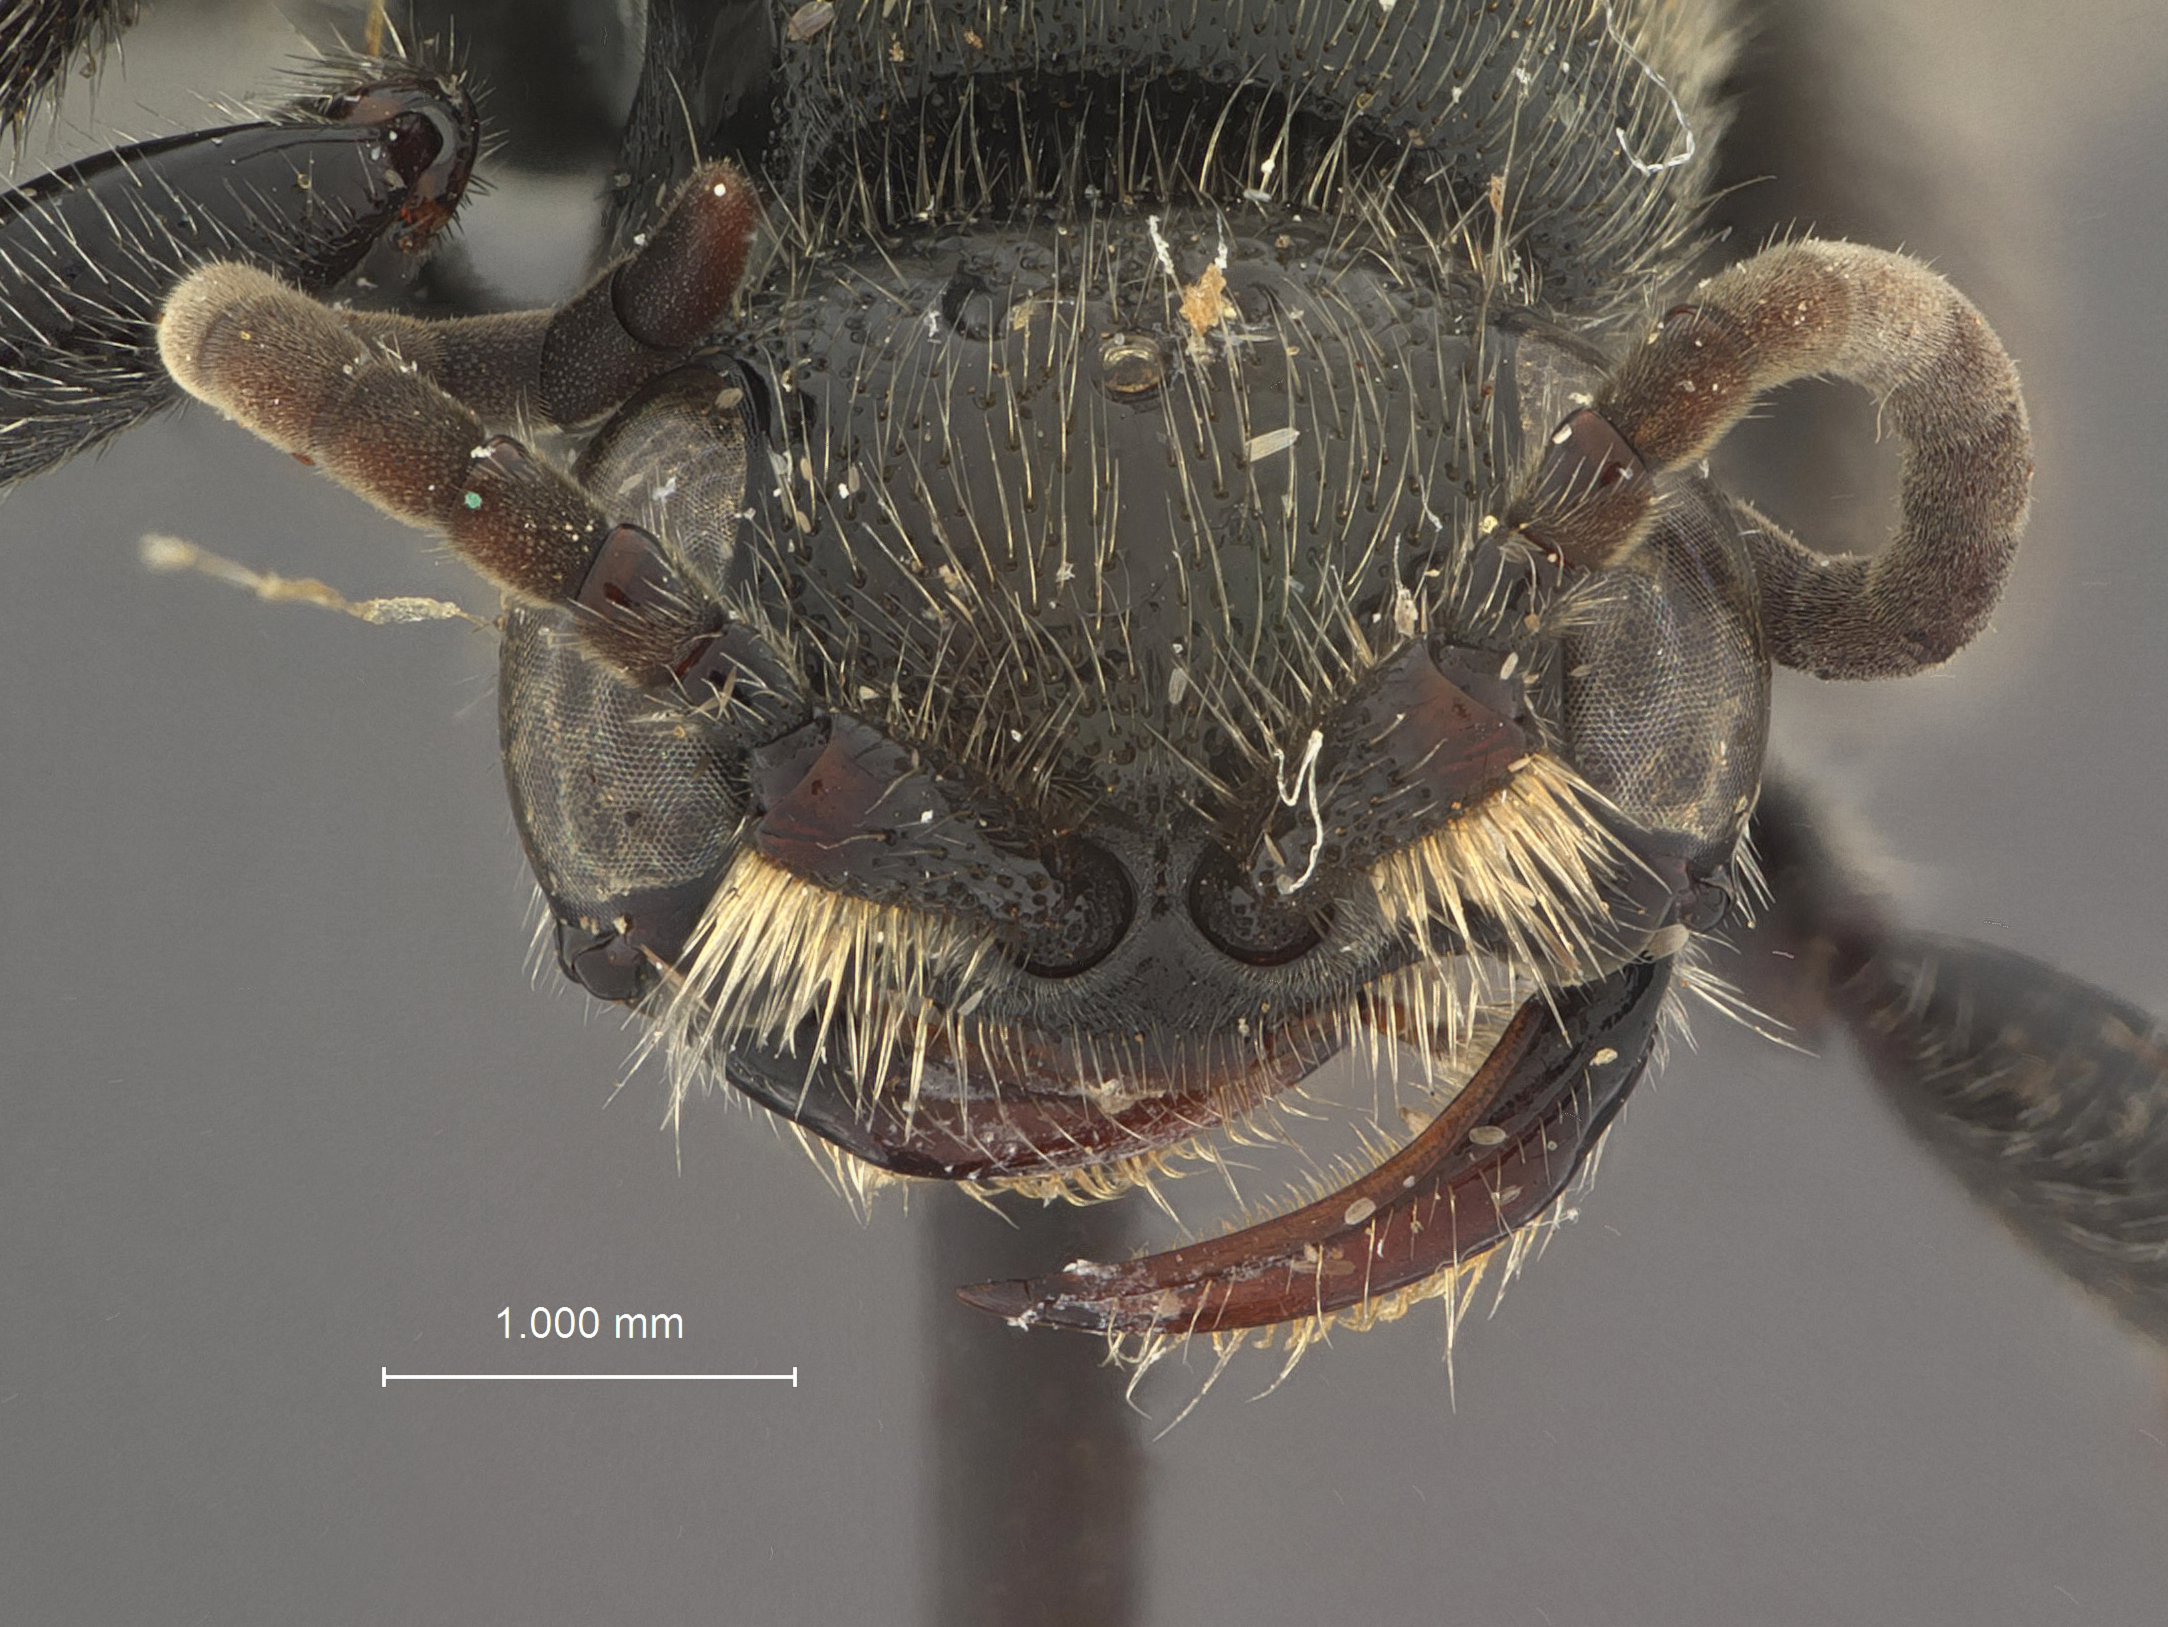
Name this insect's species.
Tiphia barcola
